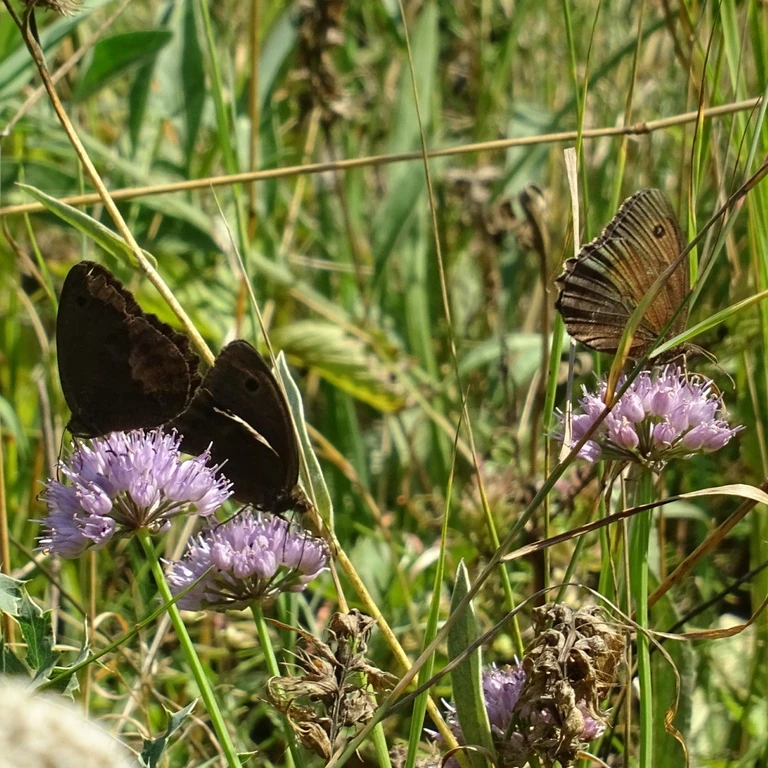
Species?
Minois dryas
